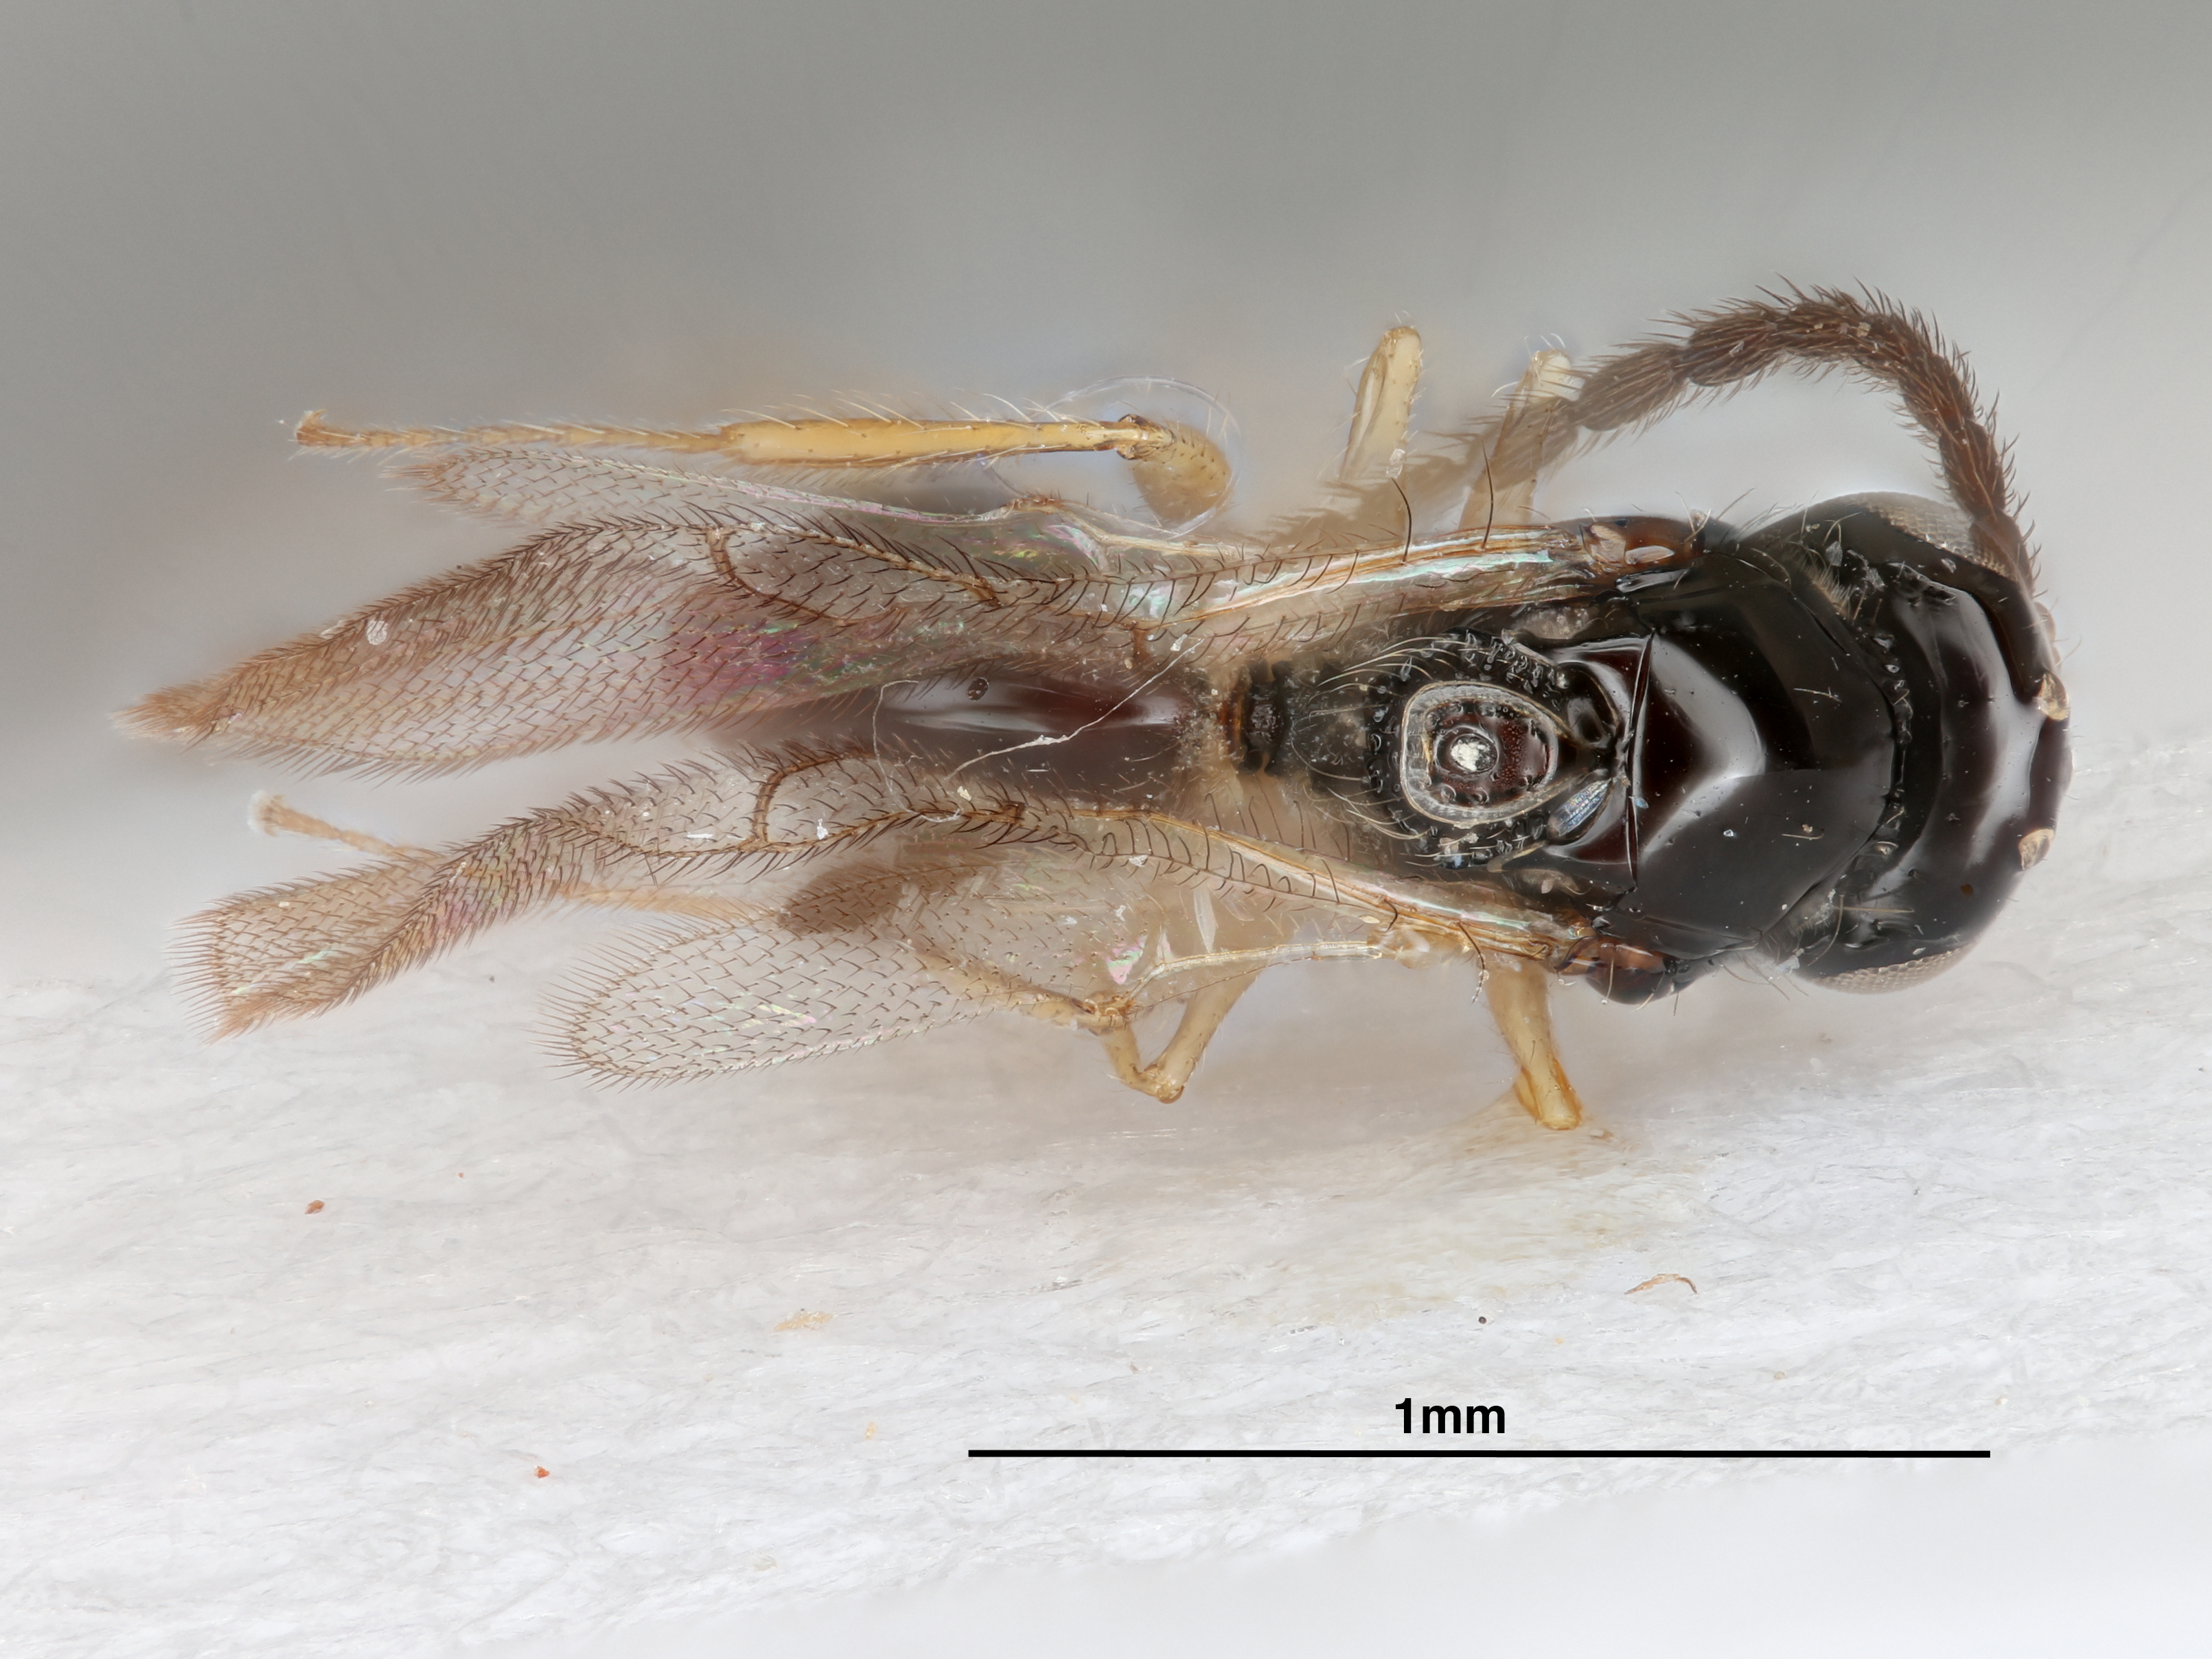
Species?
Zaeucoila bisetosa
